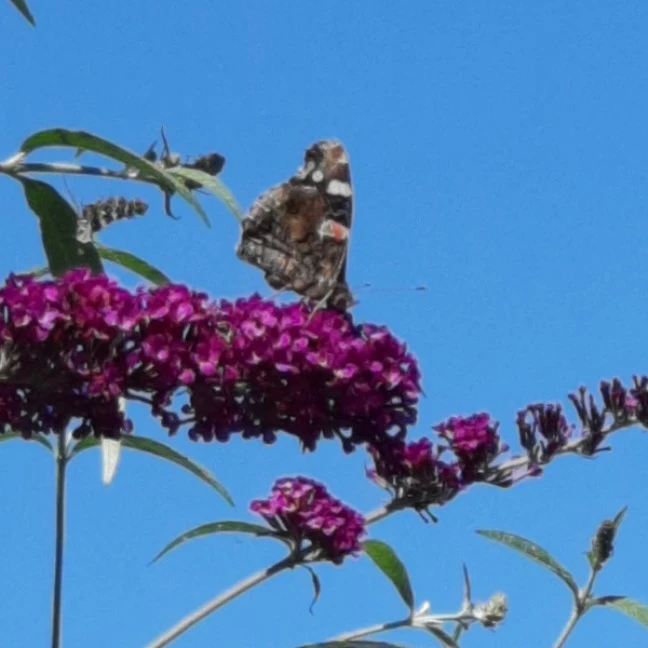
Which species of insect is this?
Vanessa atalanta
